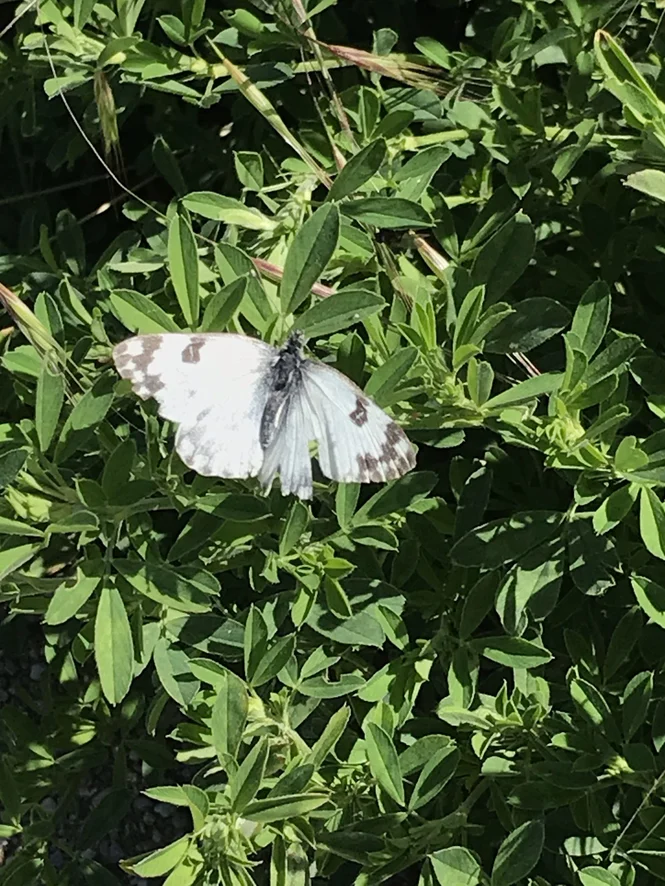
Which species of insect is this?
Pontia edusa
